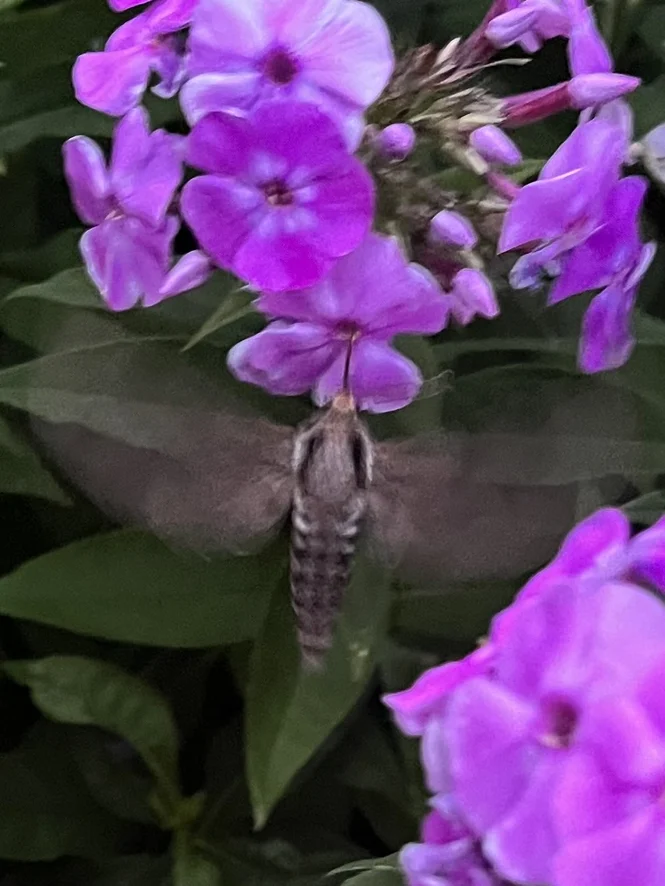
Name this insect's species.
Sphinx pinastri
